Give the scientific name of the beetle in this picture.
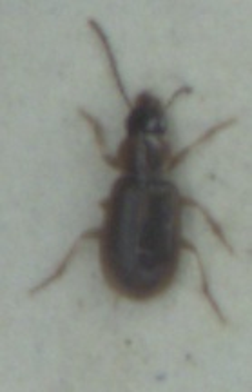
Acupalpus dubius
